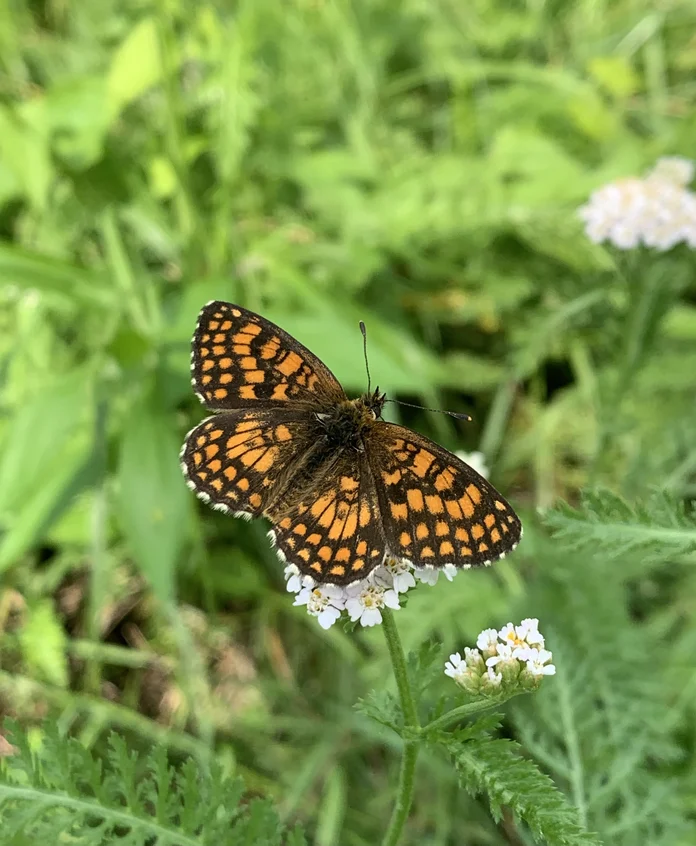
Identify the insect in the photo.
Melitaea athalia
